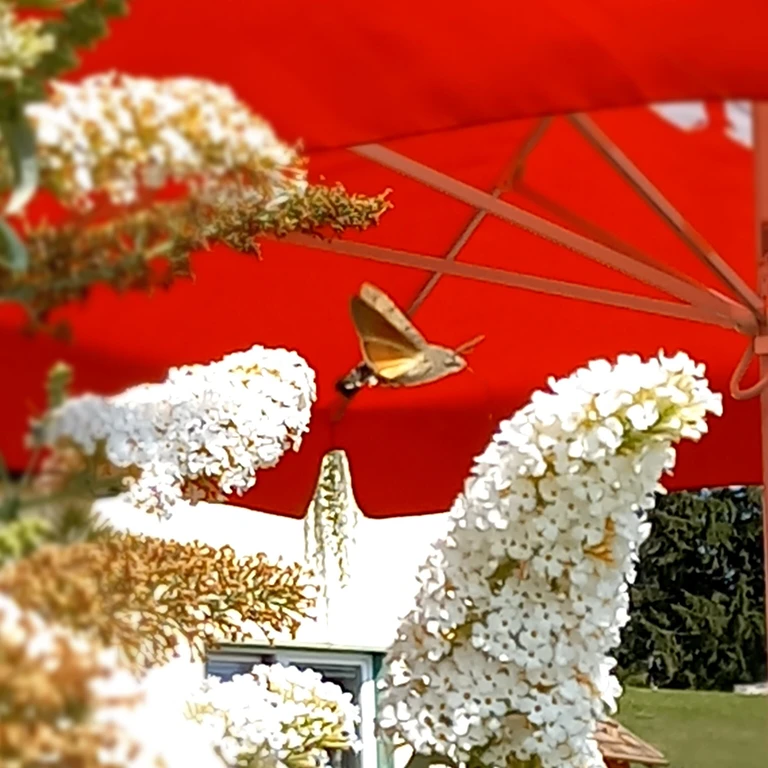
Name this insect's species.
Macroglossum stellatarum
